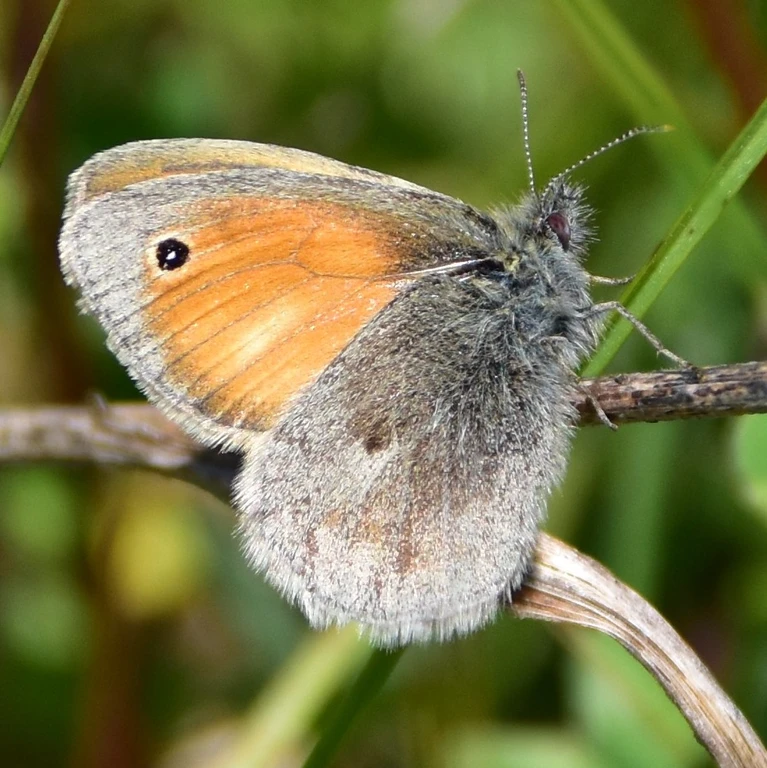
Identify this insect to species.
Coenonympha pamphilus
